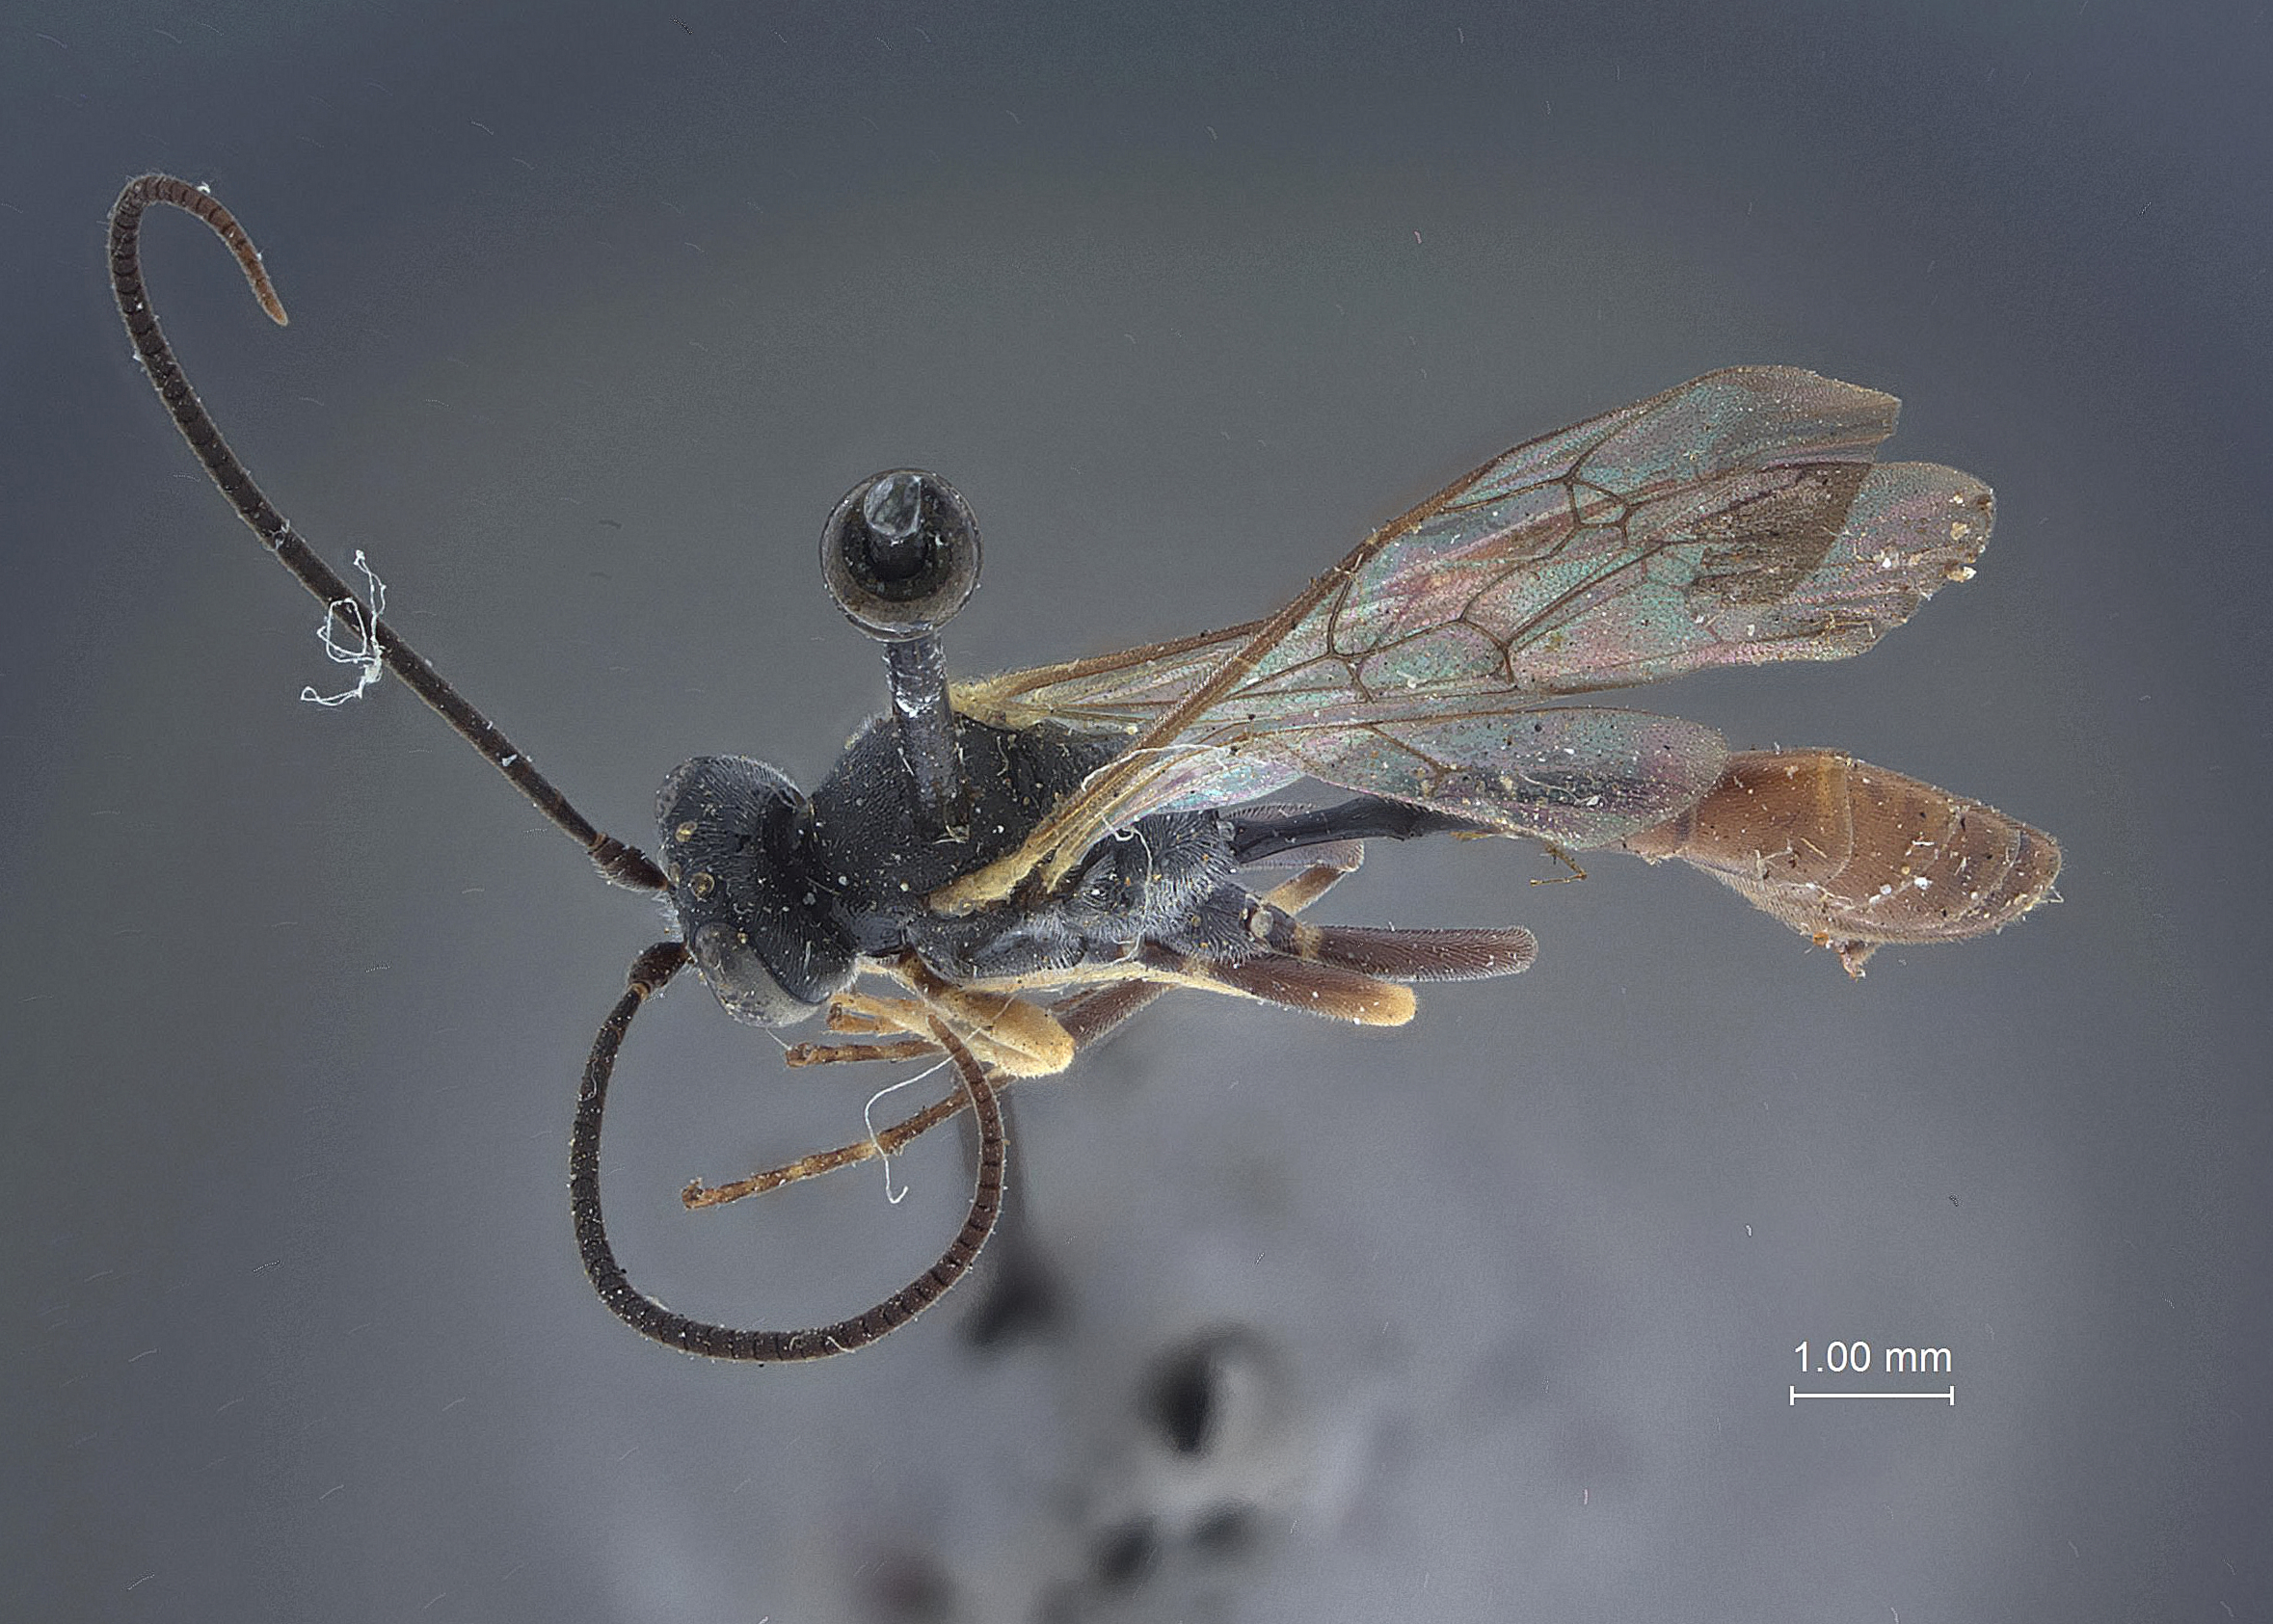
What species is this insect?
Campoplegidea associata
